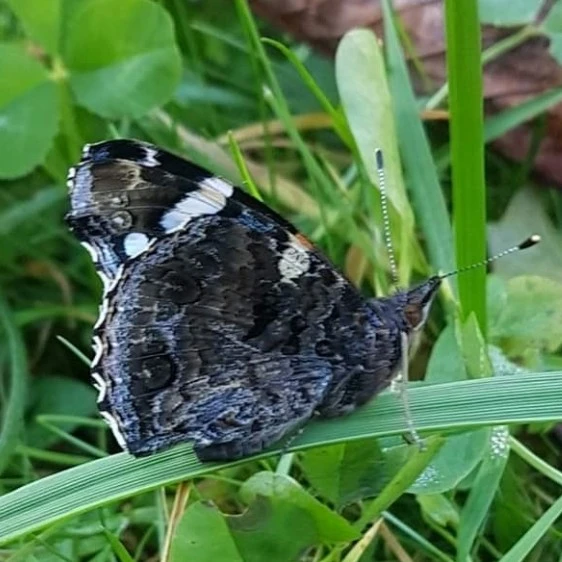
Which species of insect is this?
Vanessa atalanta
